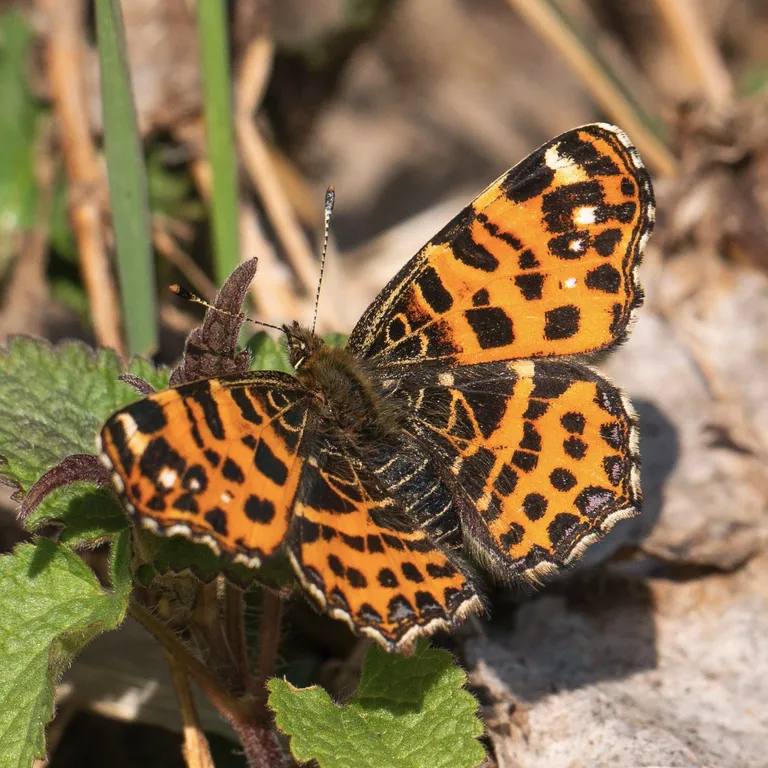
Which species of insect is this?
Araschnia levana
